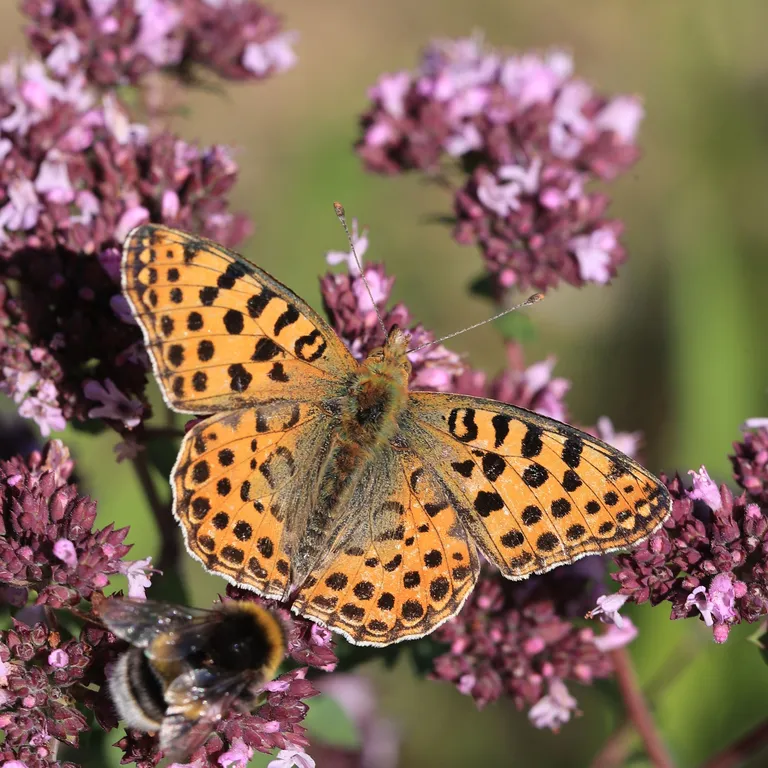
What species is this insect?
Issoria lathonia
